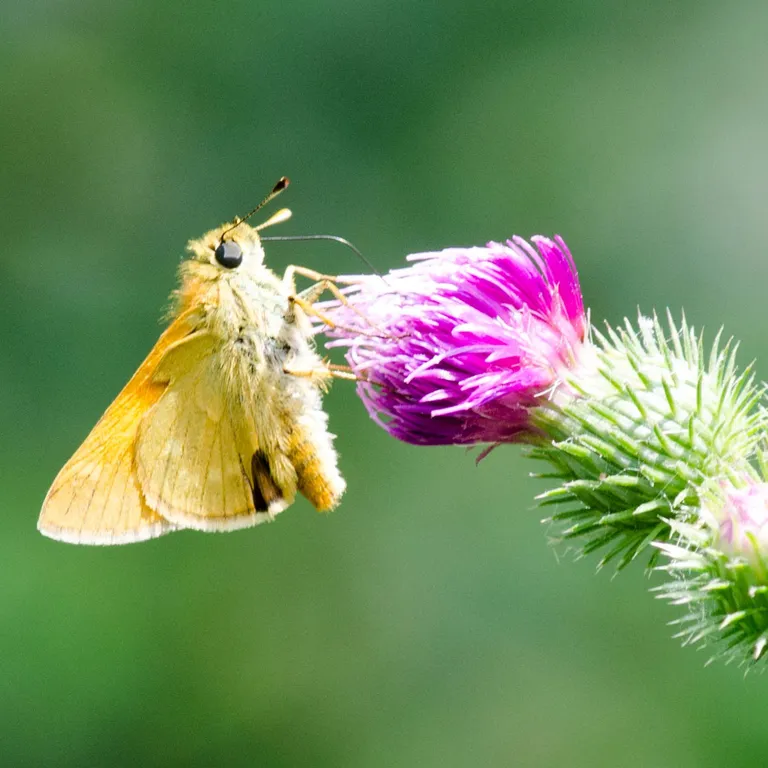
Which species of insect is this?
Ochlodes sylvanus (also Ochlodes venata)
